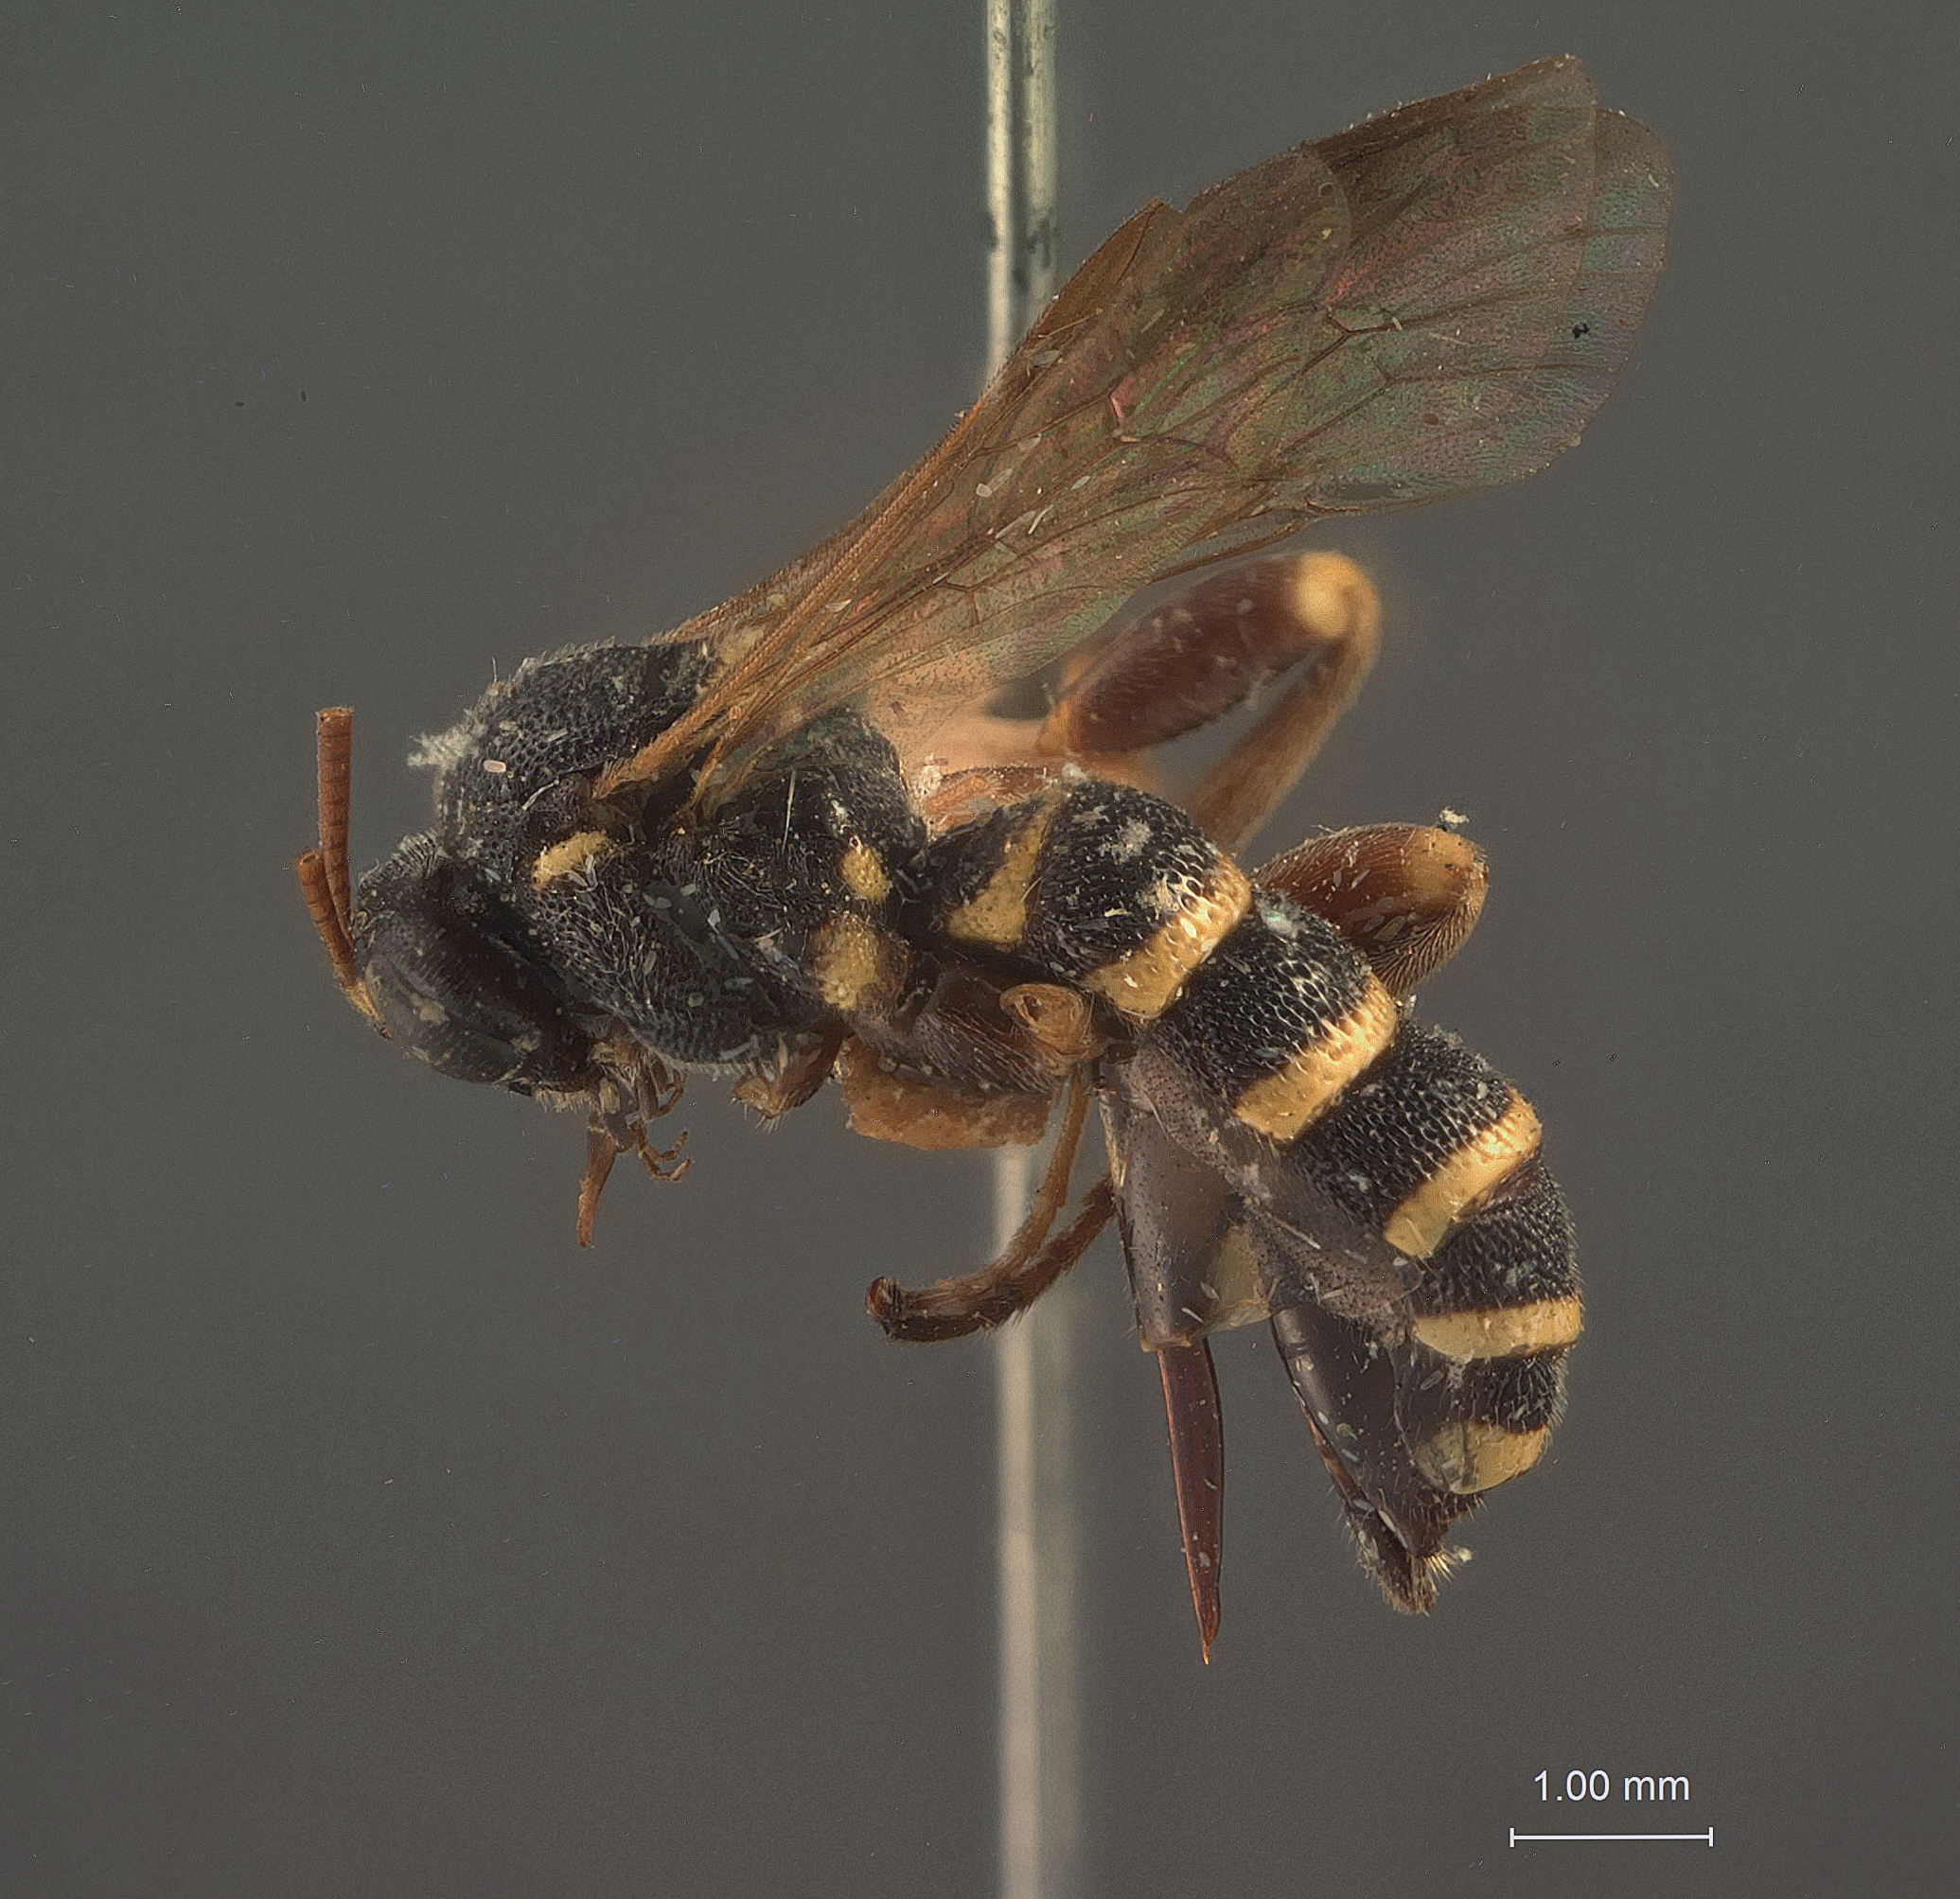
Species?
Metopius rileyi
